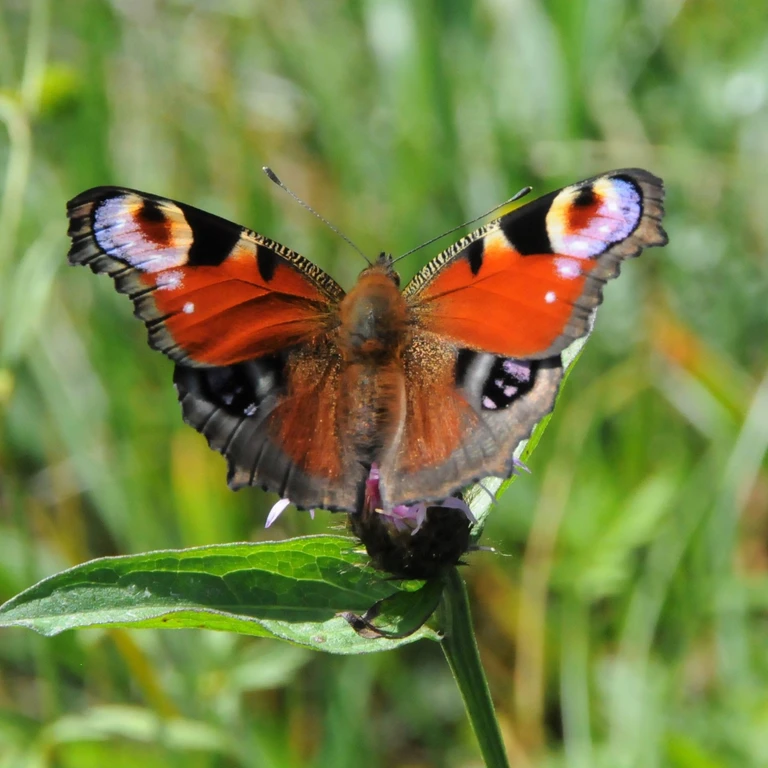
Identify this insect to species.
Aglais io
